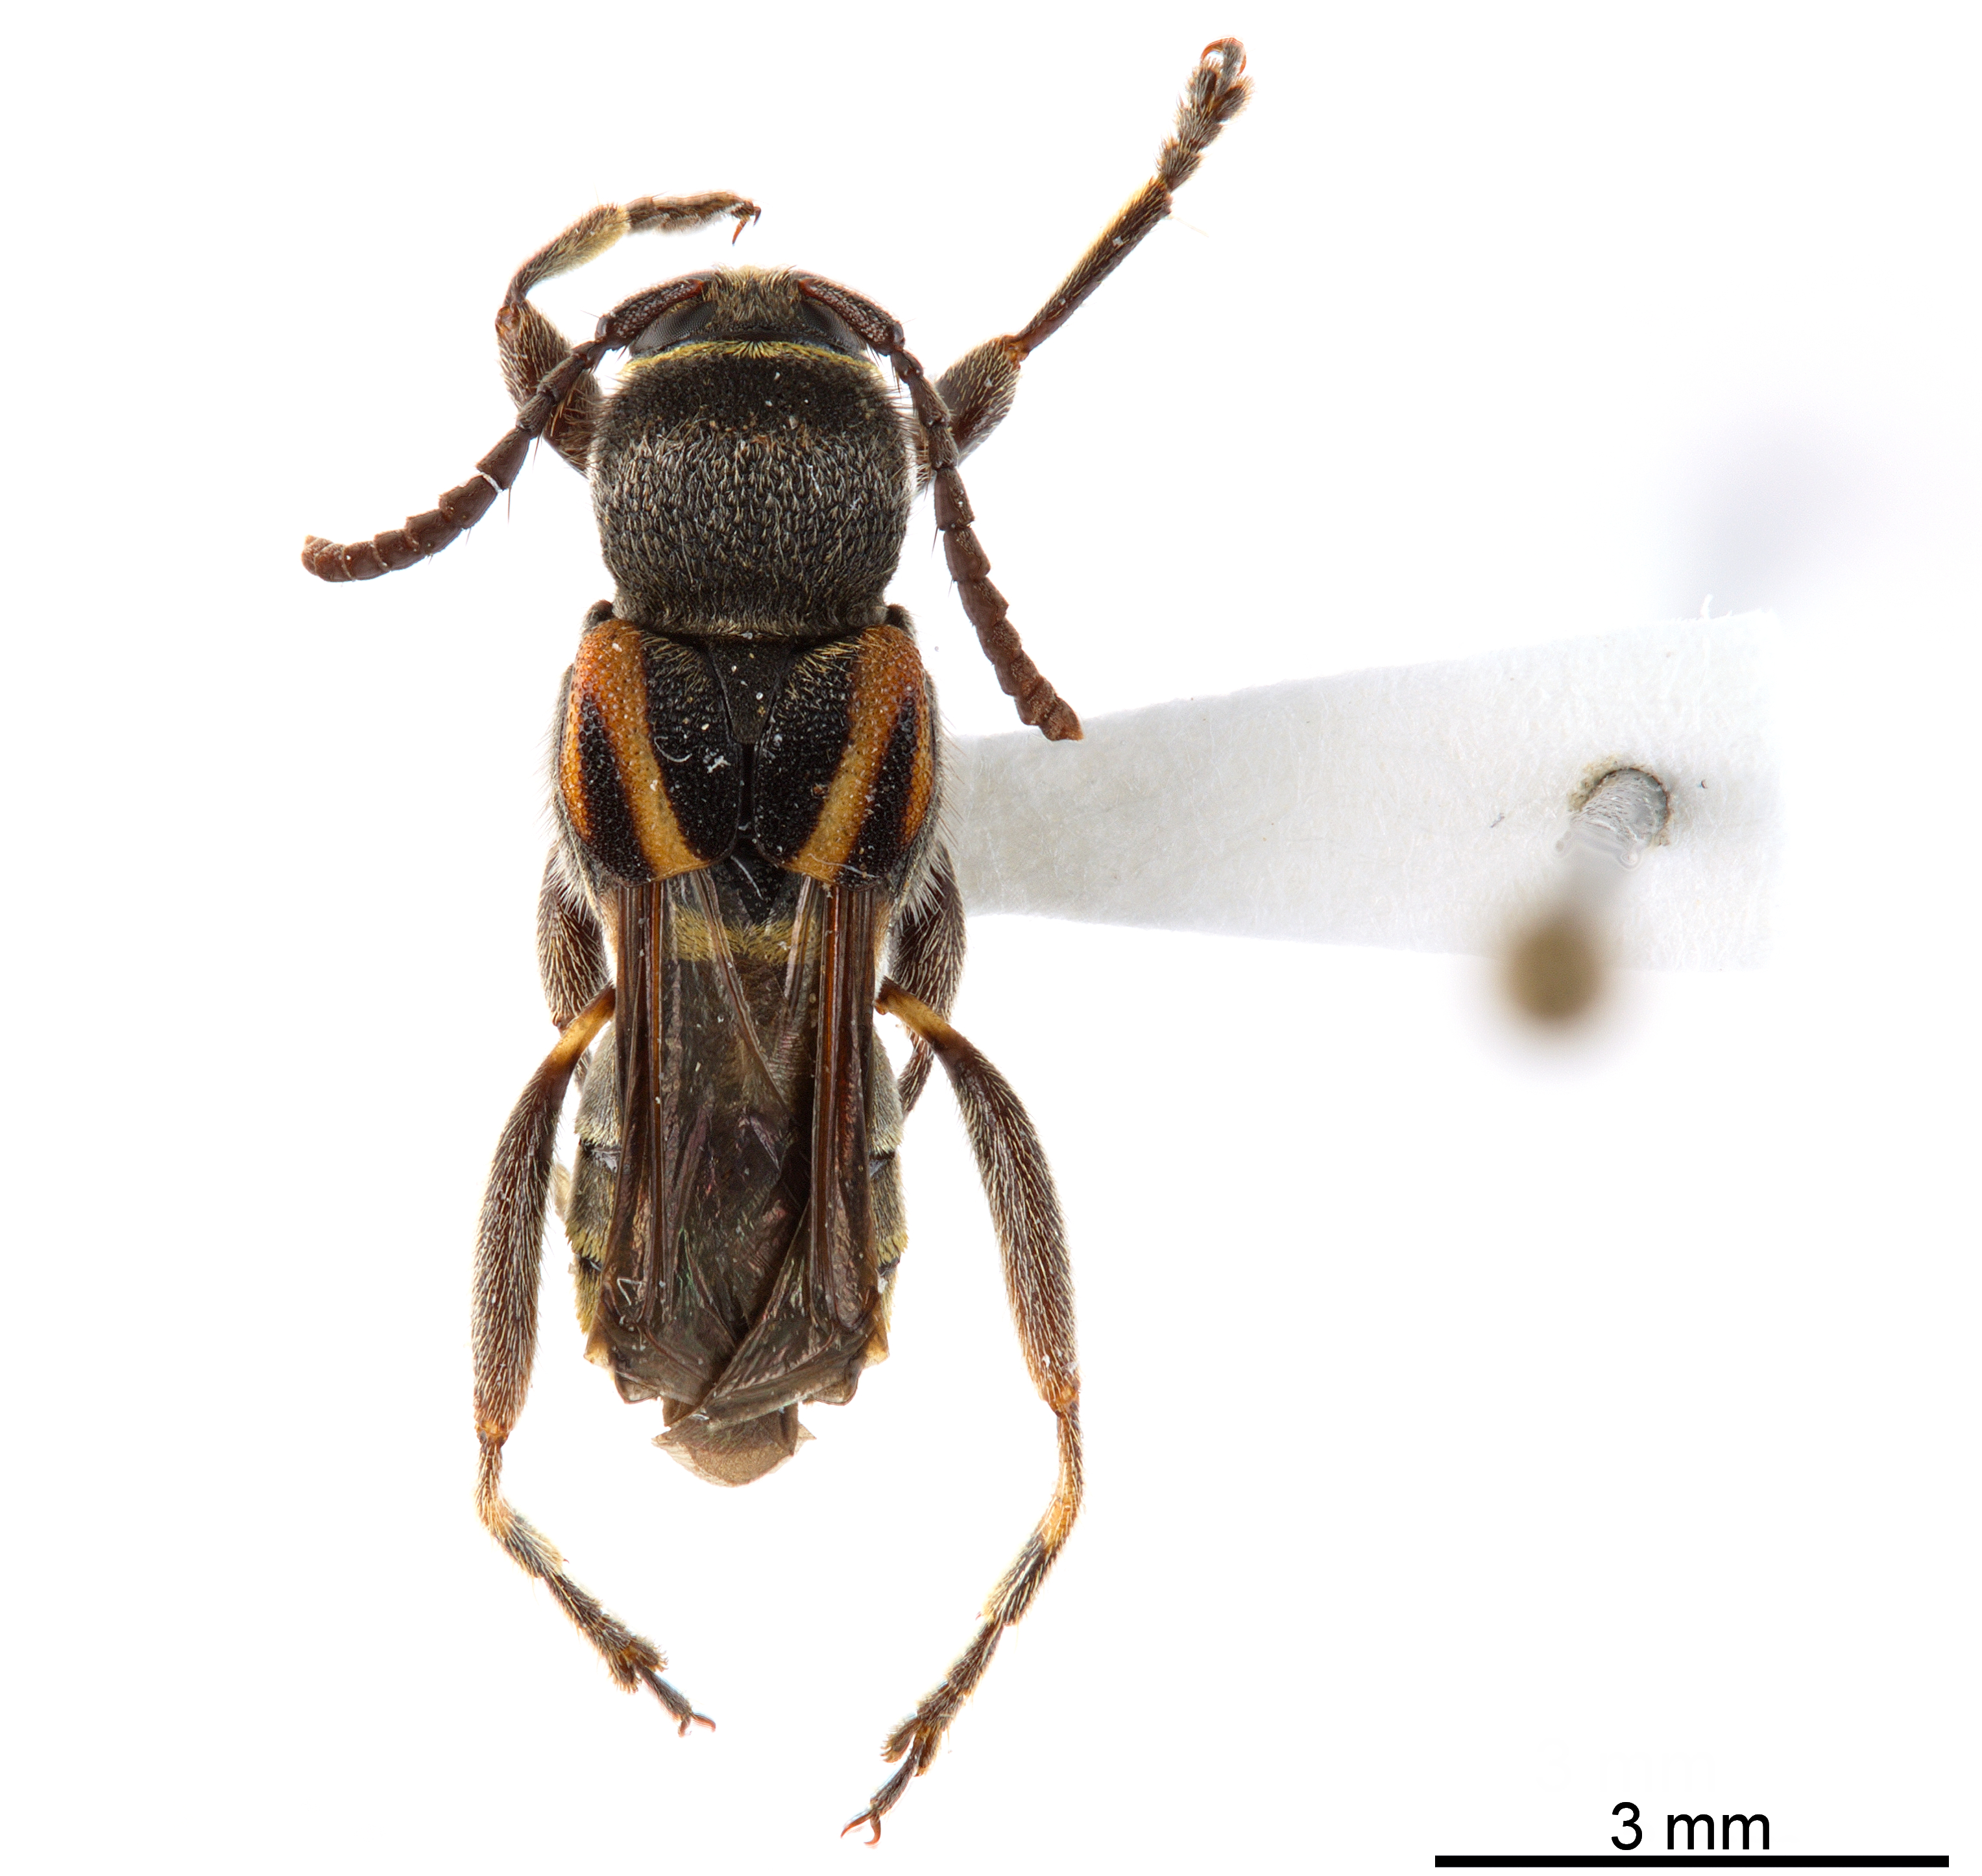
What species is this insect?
Tomopterus staphylinus
